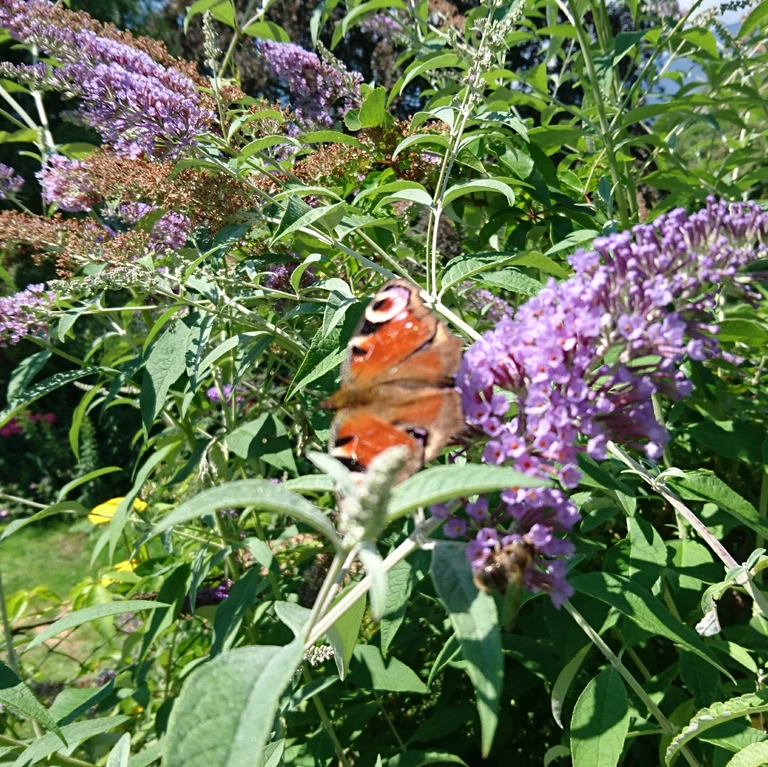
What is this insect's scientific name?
Aglais io
